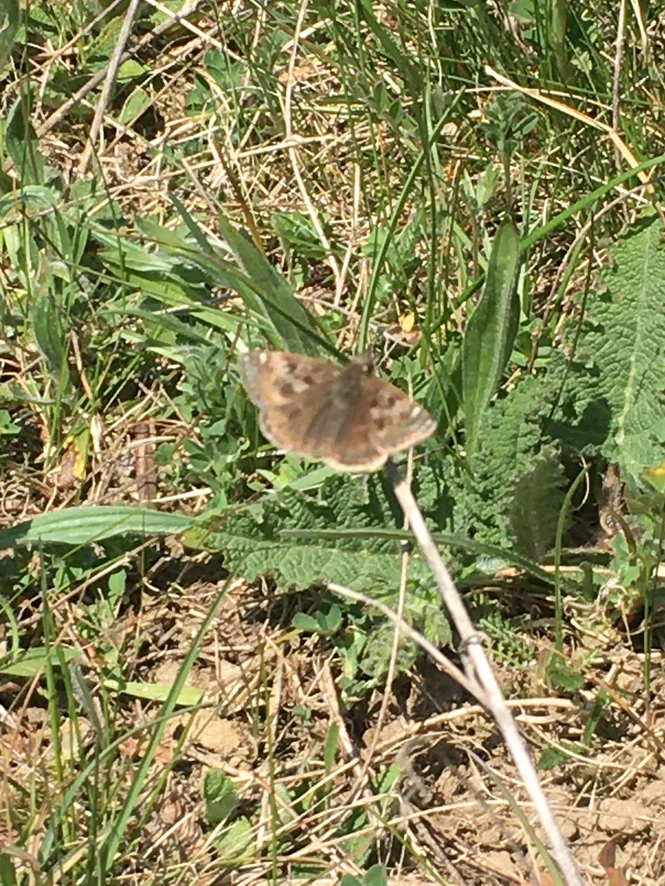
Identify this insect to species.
Erynnis tages
